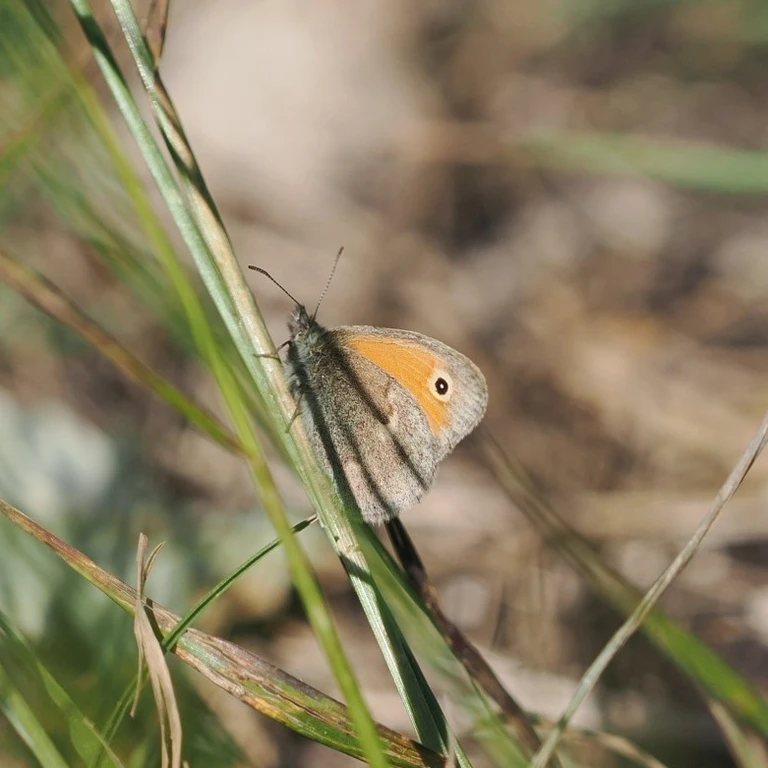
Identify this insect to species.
Coenonympha pamphilus
